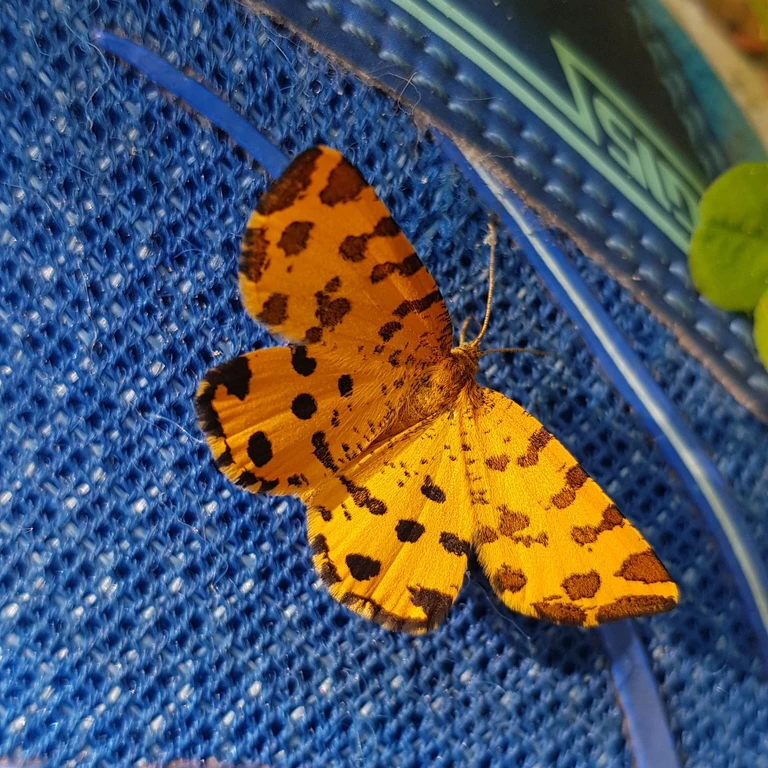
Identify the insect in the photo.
Pseudopanthera macularia
